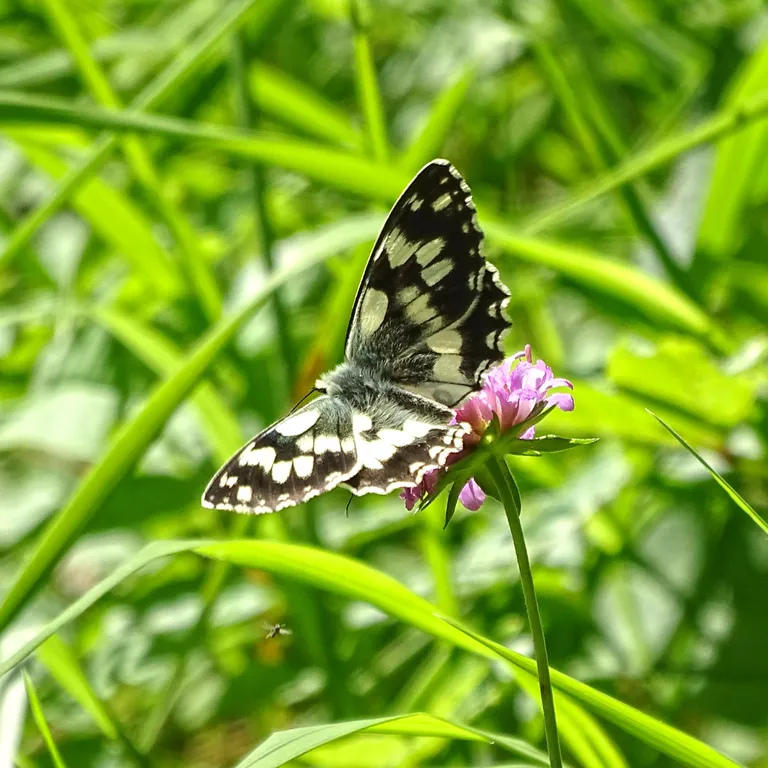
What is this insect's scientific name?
Melanargia galathea
